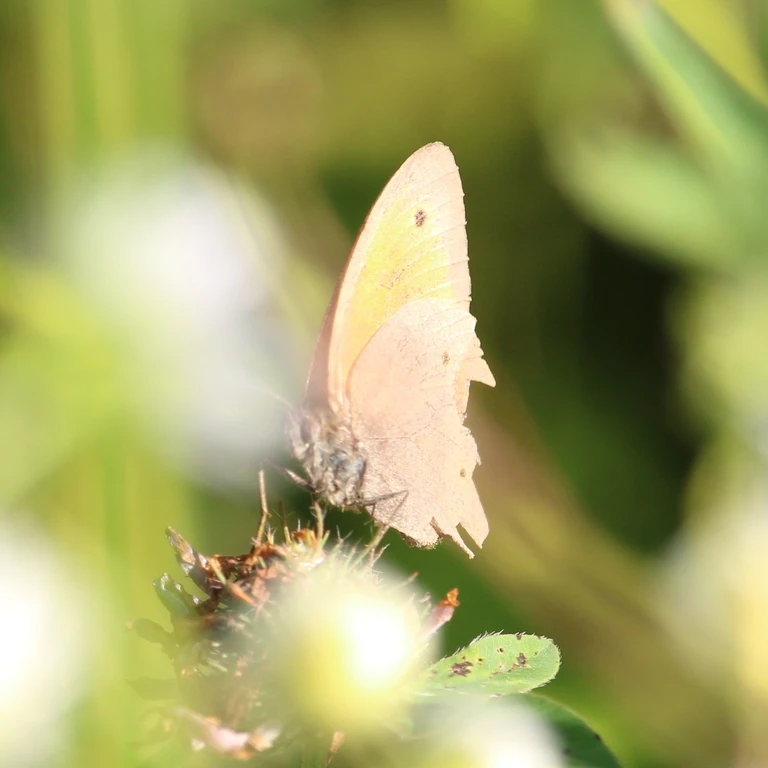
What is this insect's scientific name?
Maniola jurtina
